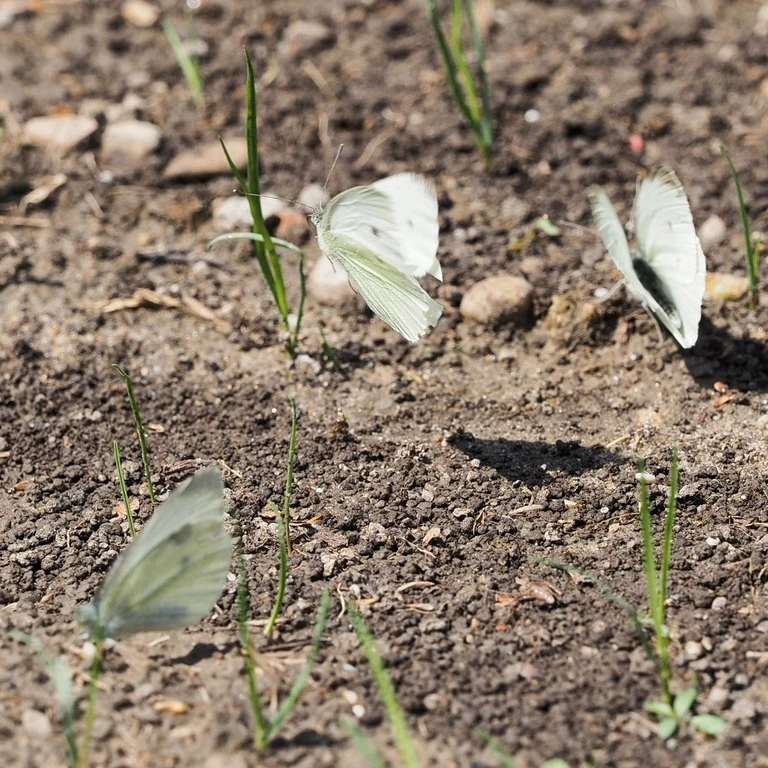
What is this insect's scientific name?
Pieris rapae
